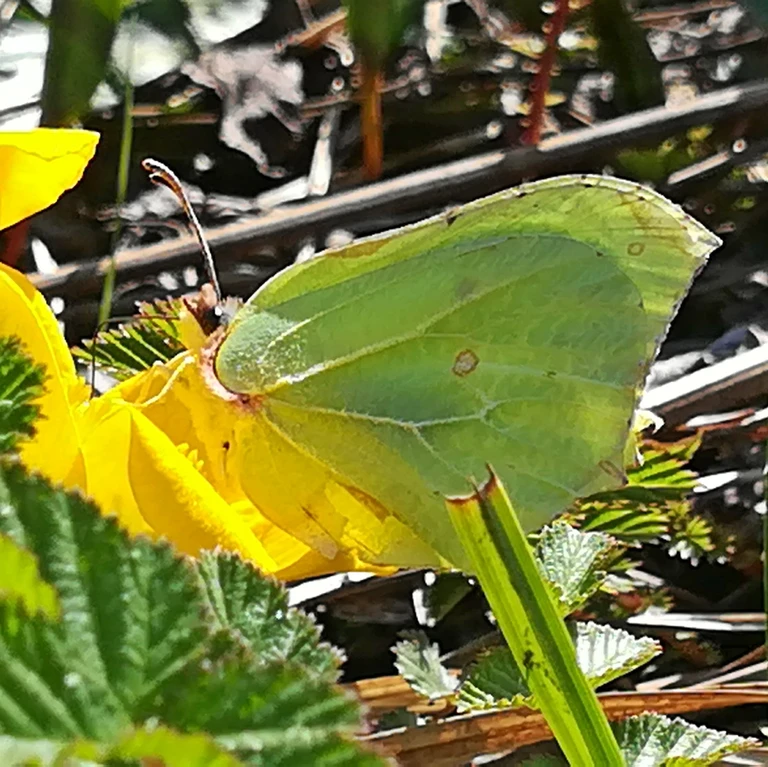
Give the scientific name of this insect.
Gonepteryx rhamni
